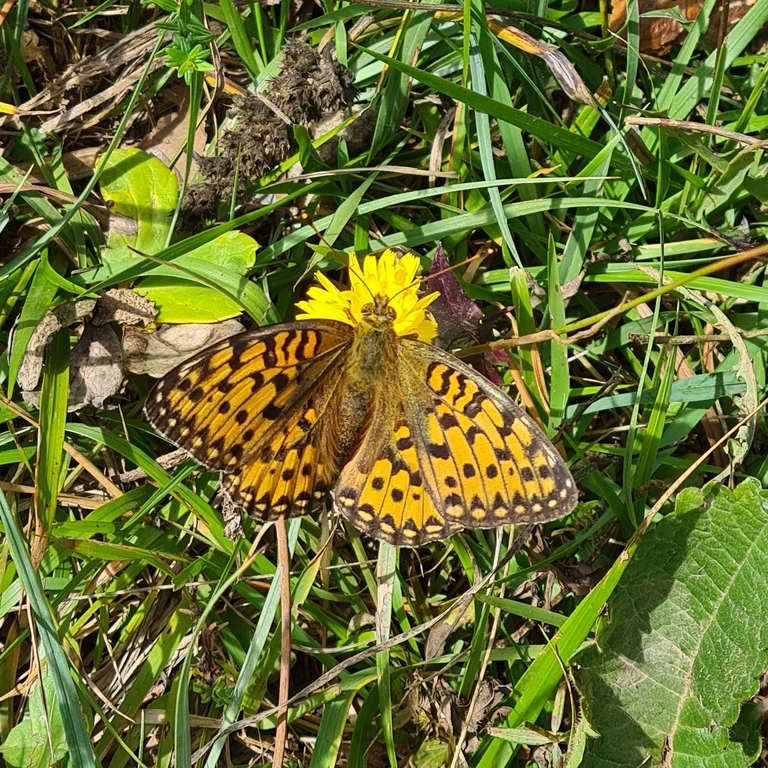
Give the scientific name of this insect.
Speyeria aglaja
